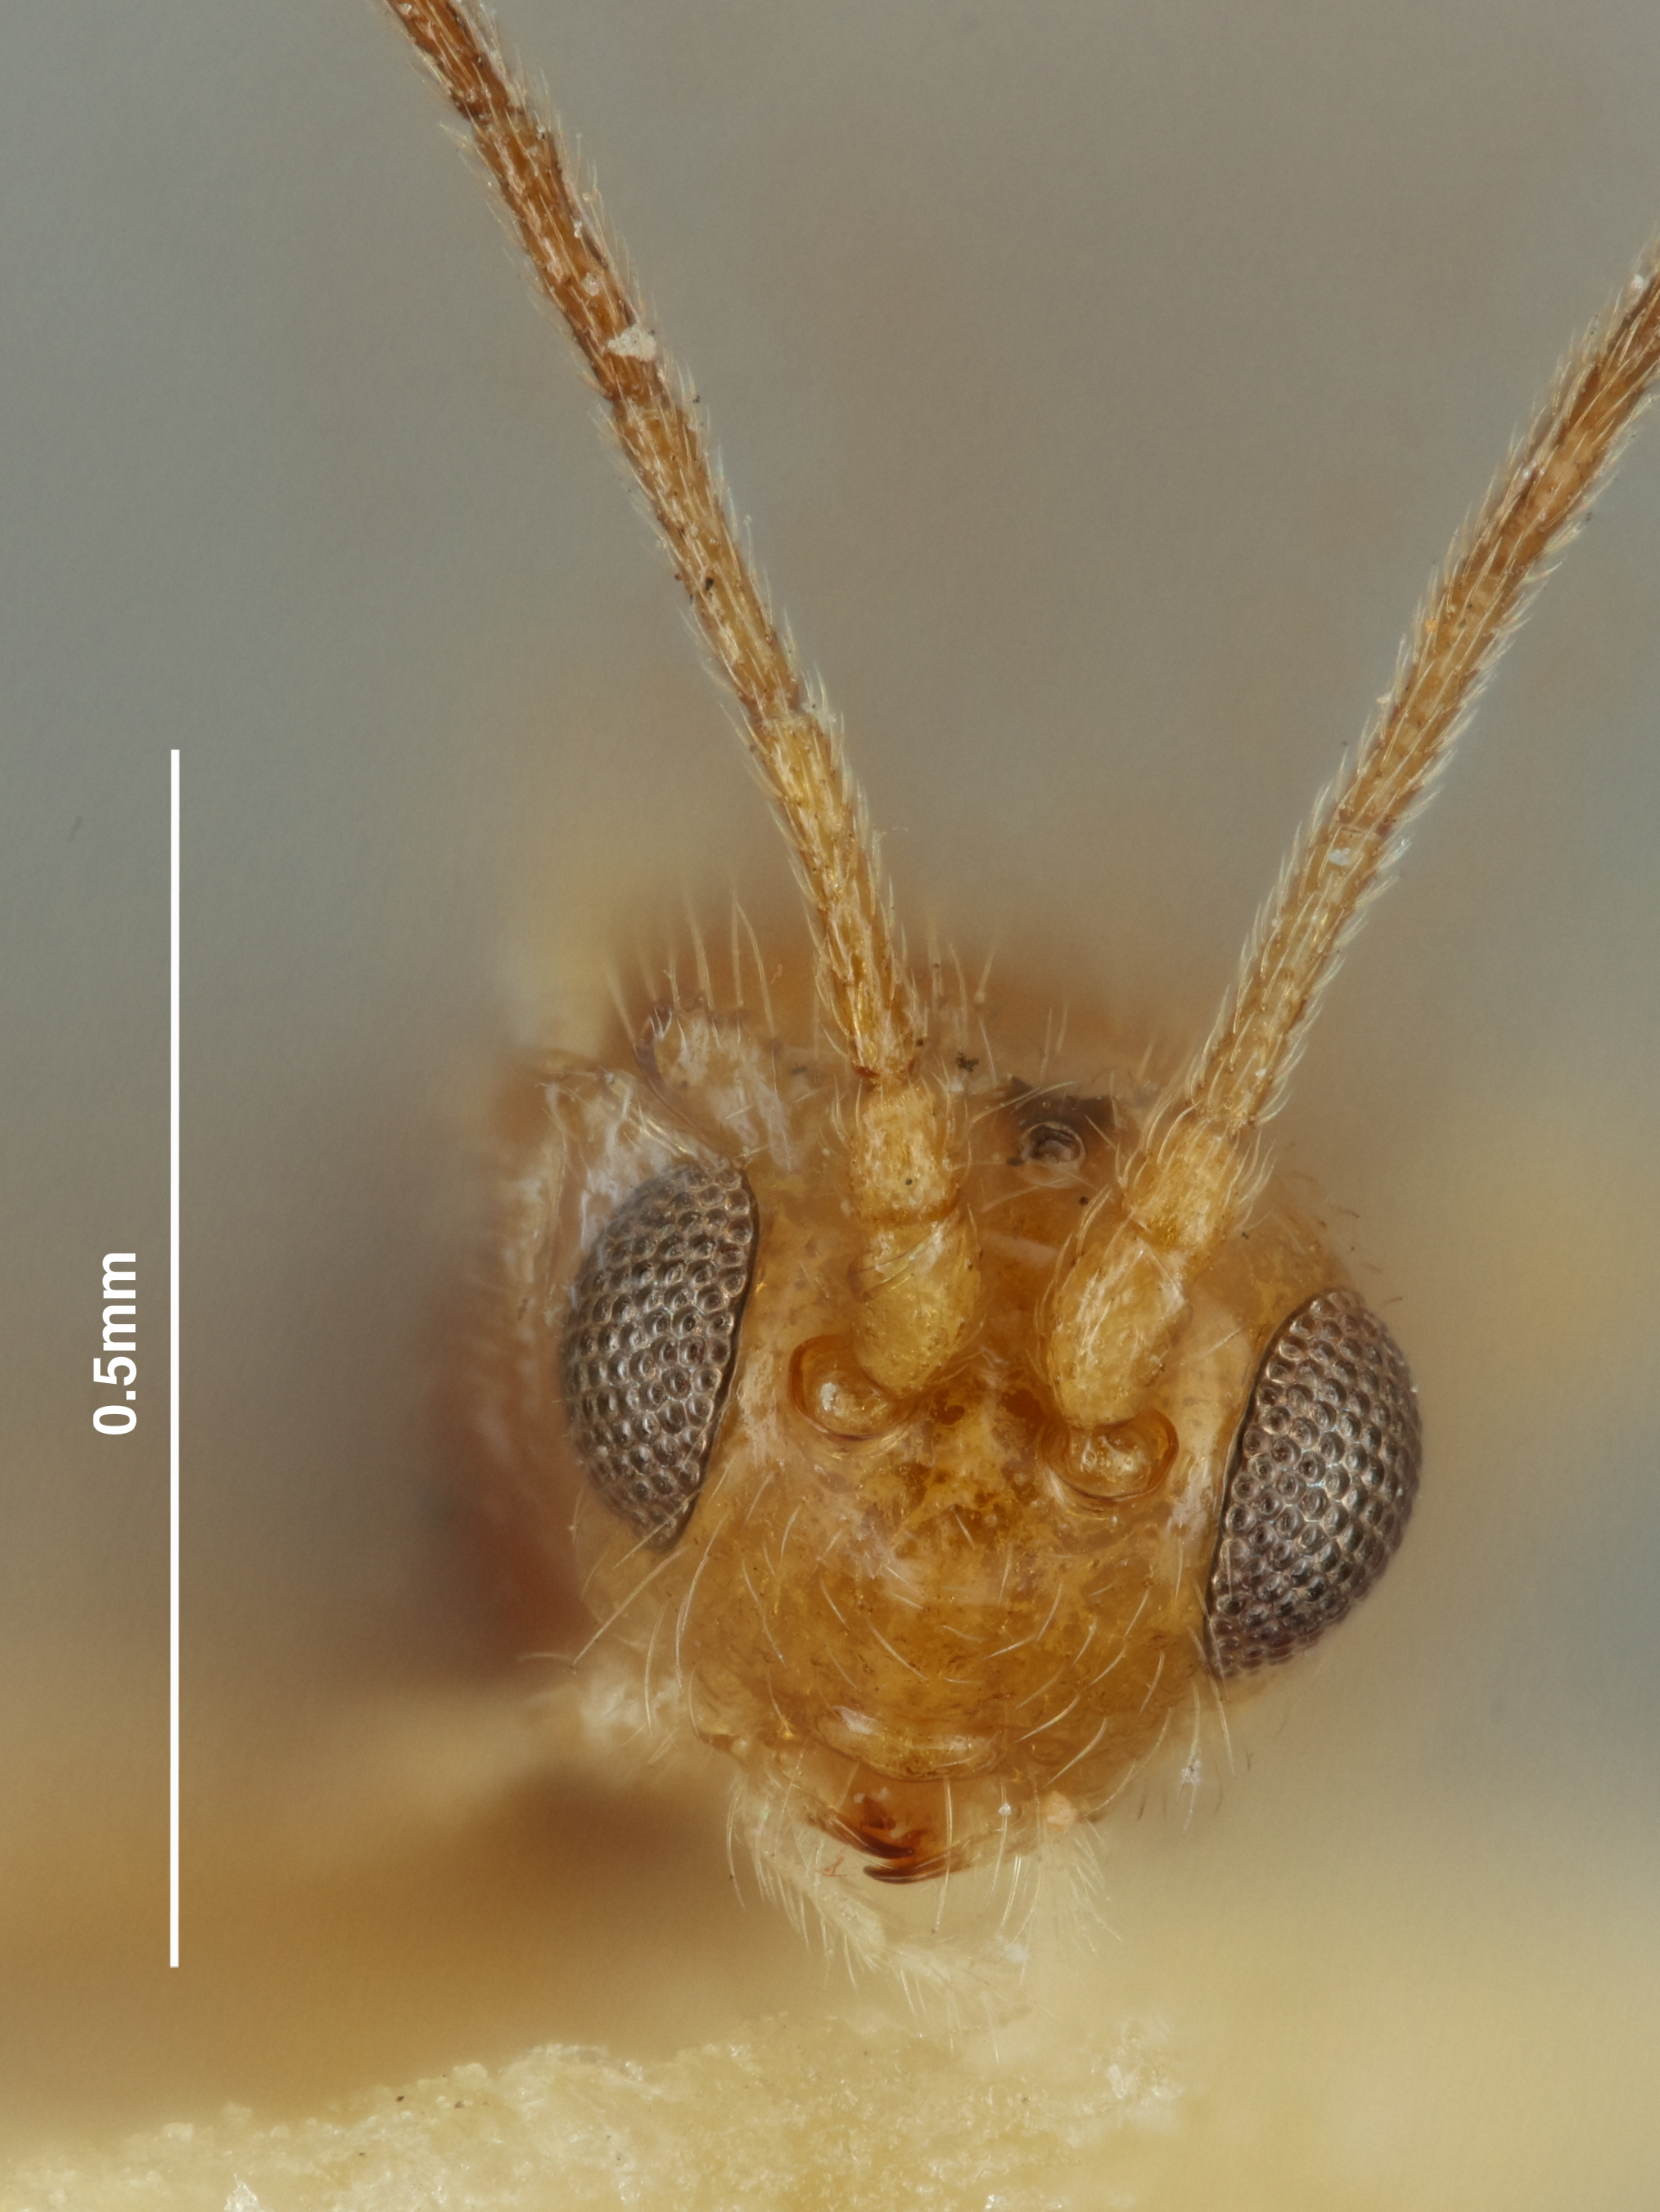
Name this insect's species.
Acanthormius malayensis
